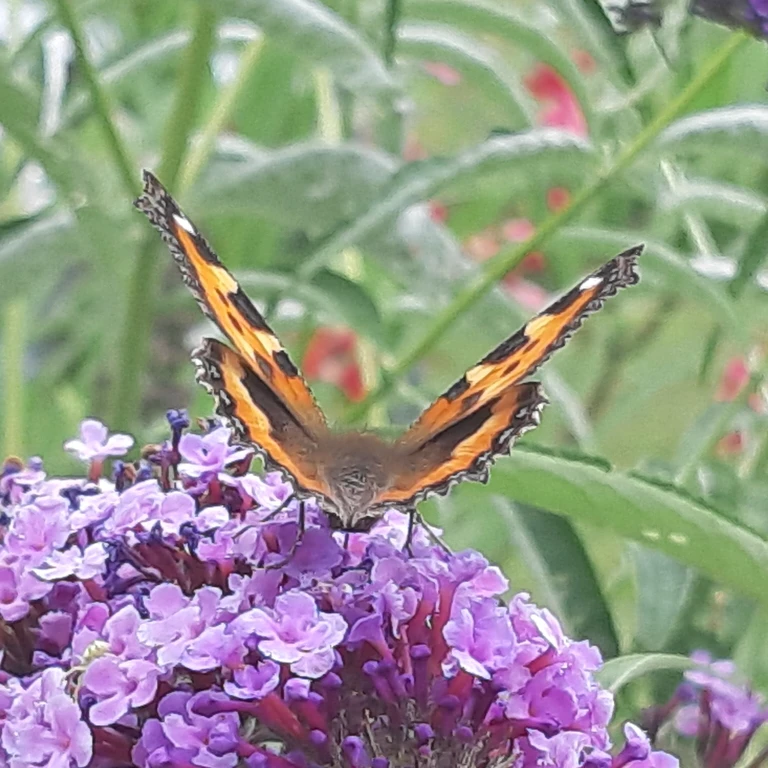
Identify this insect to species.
Aglais urticae
